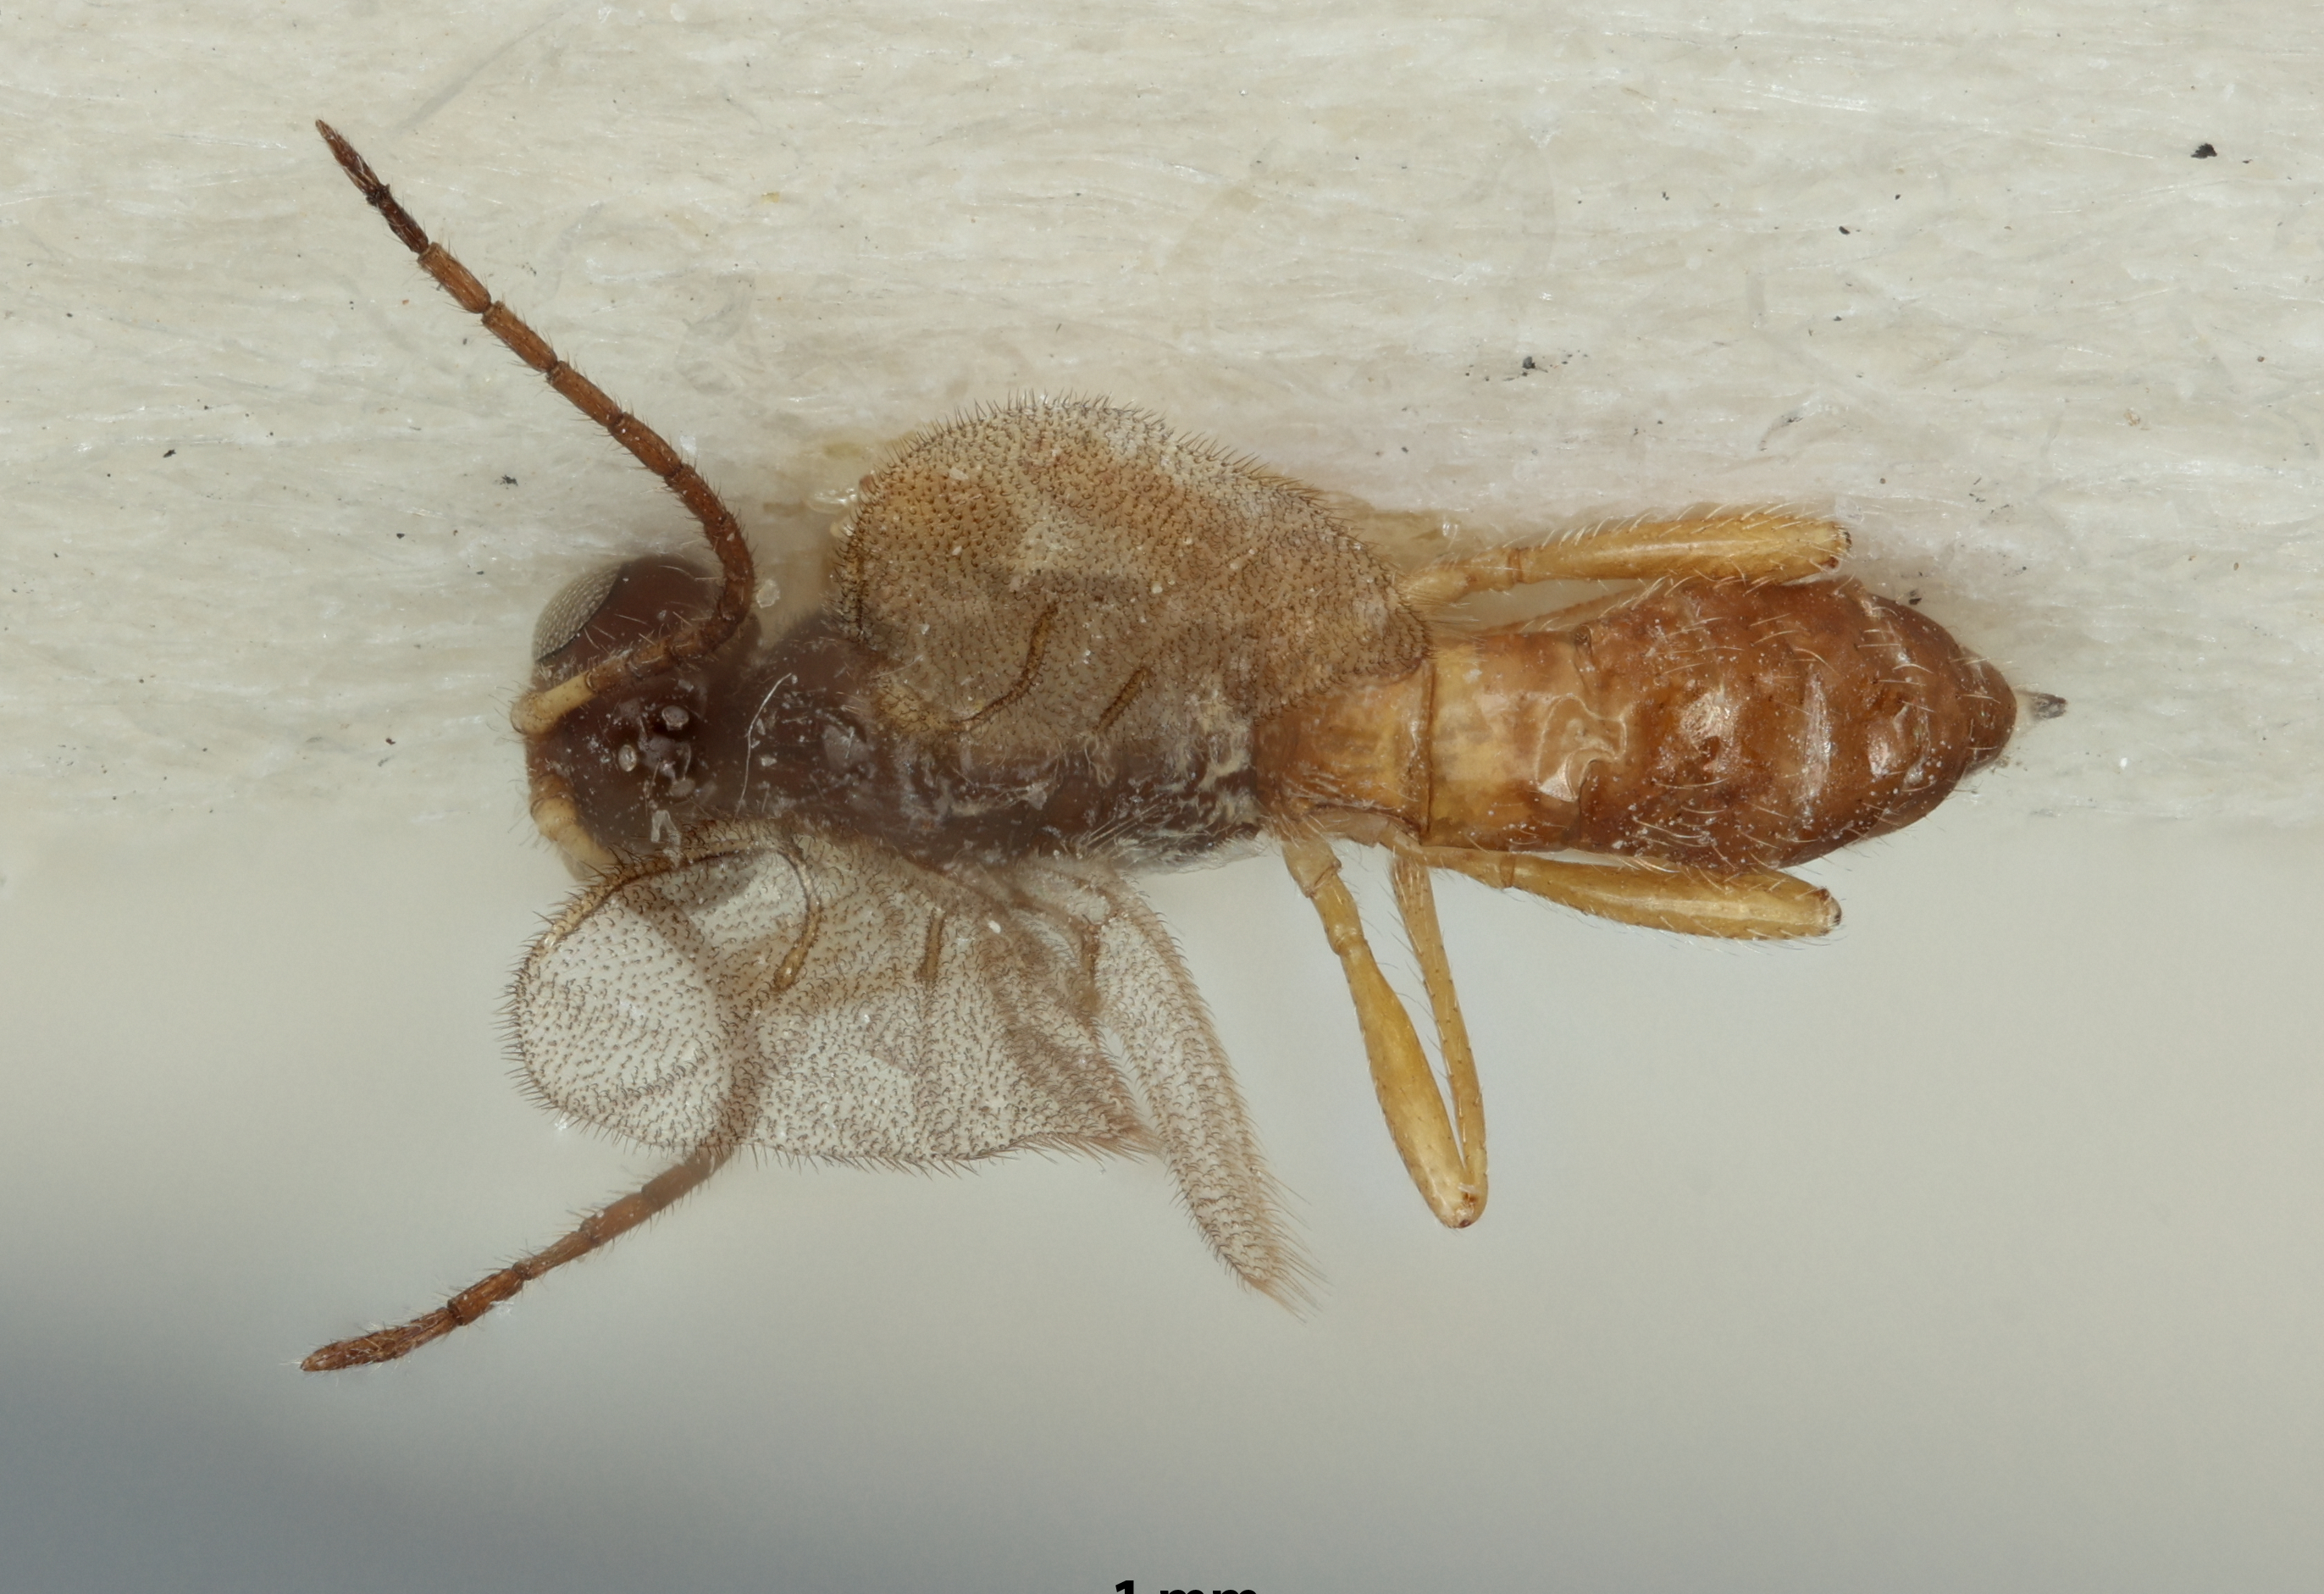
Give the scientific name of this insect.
Praon yakimanum
